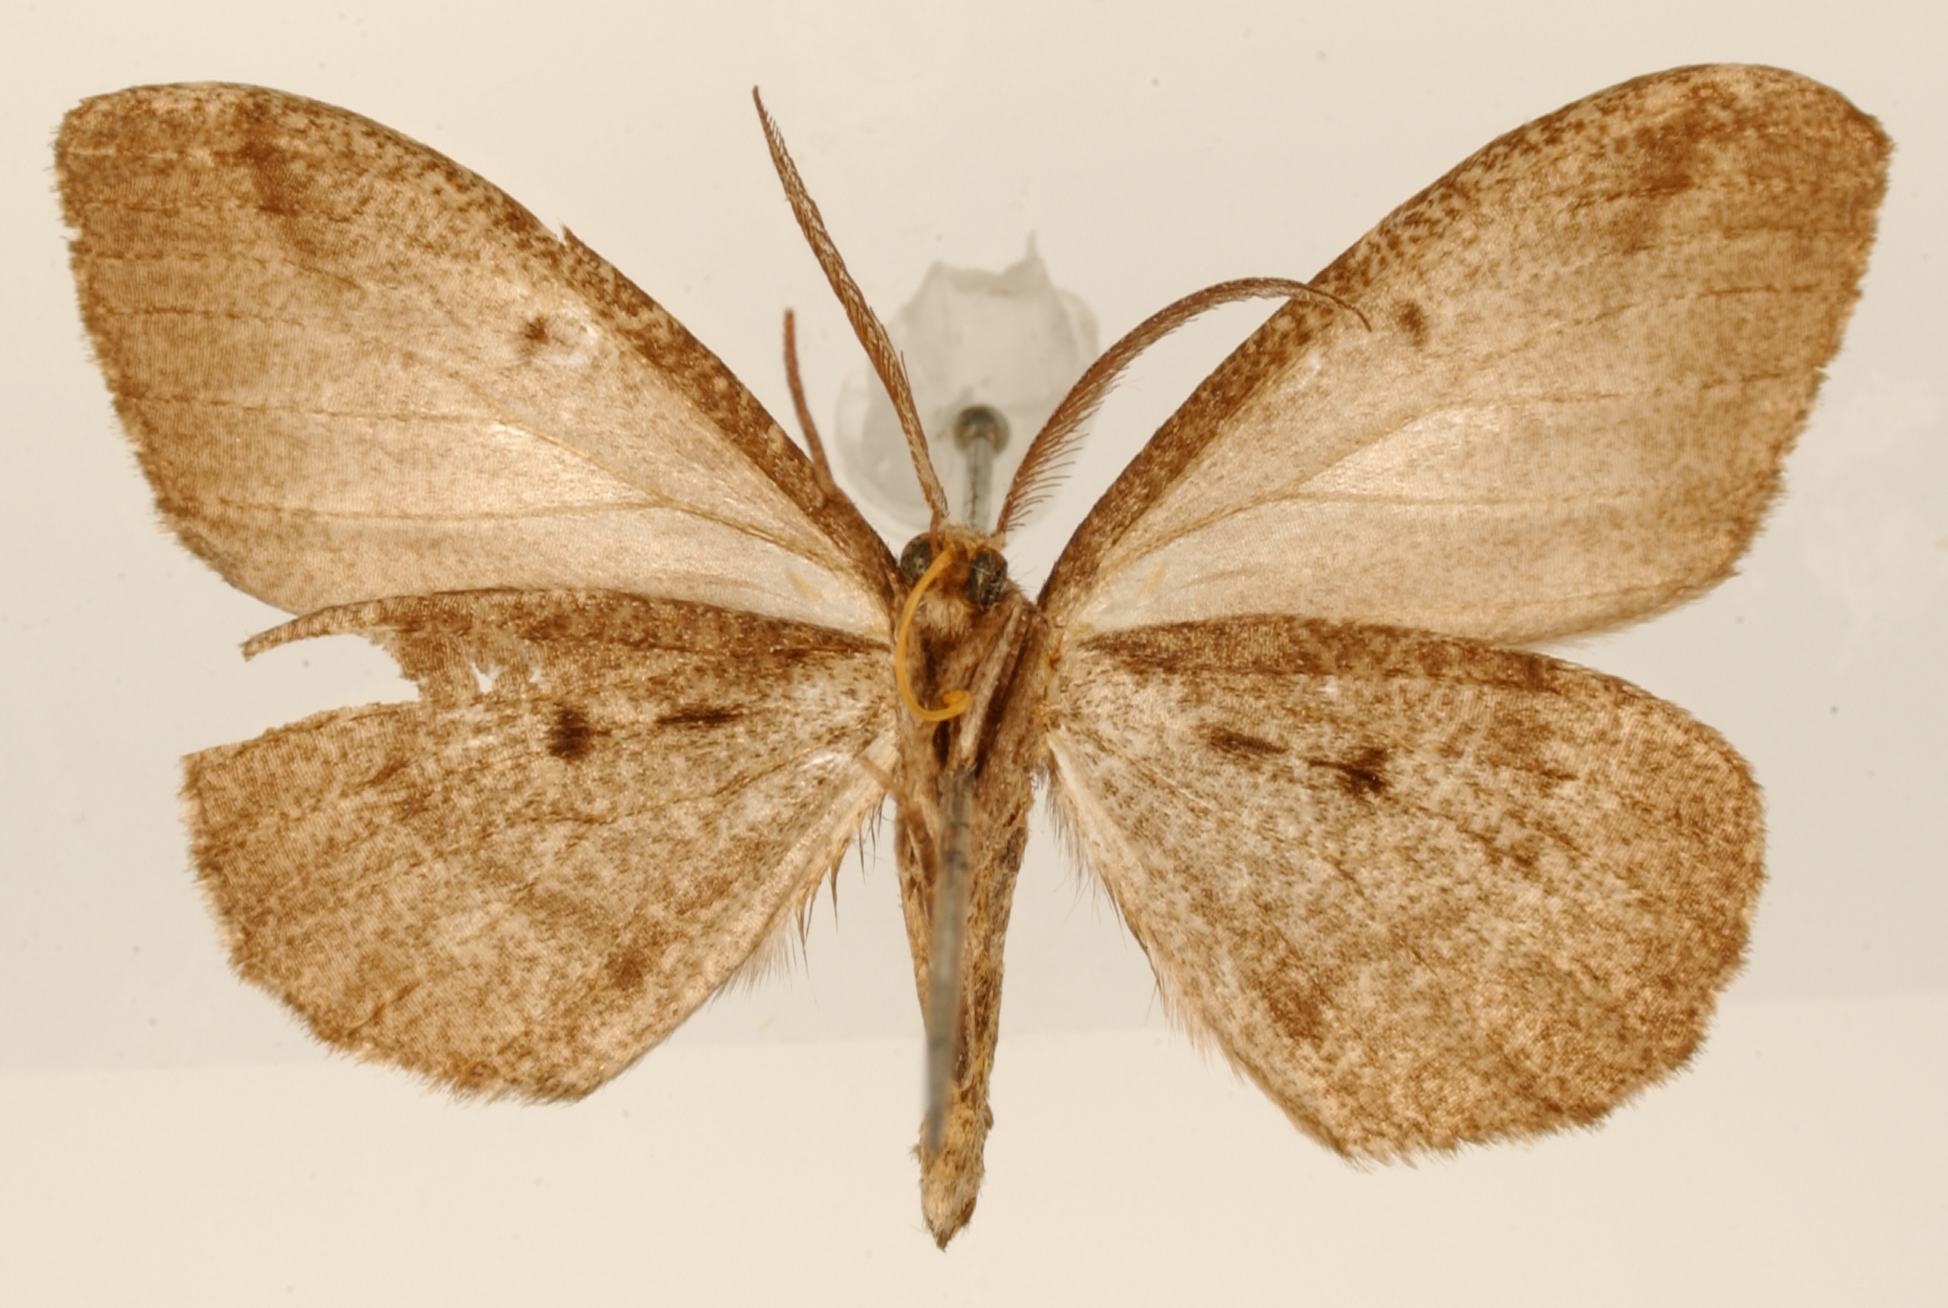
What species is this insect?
Nipteria pardata
